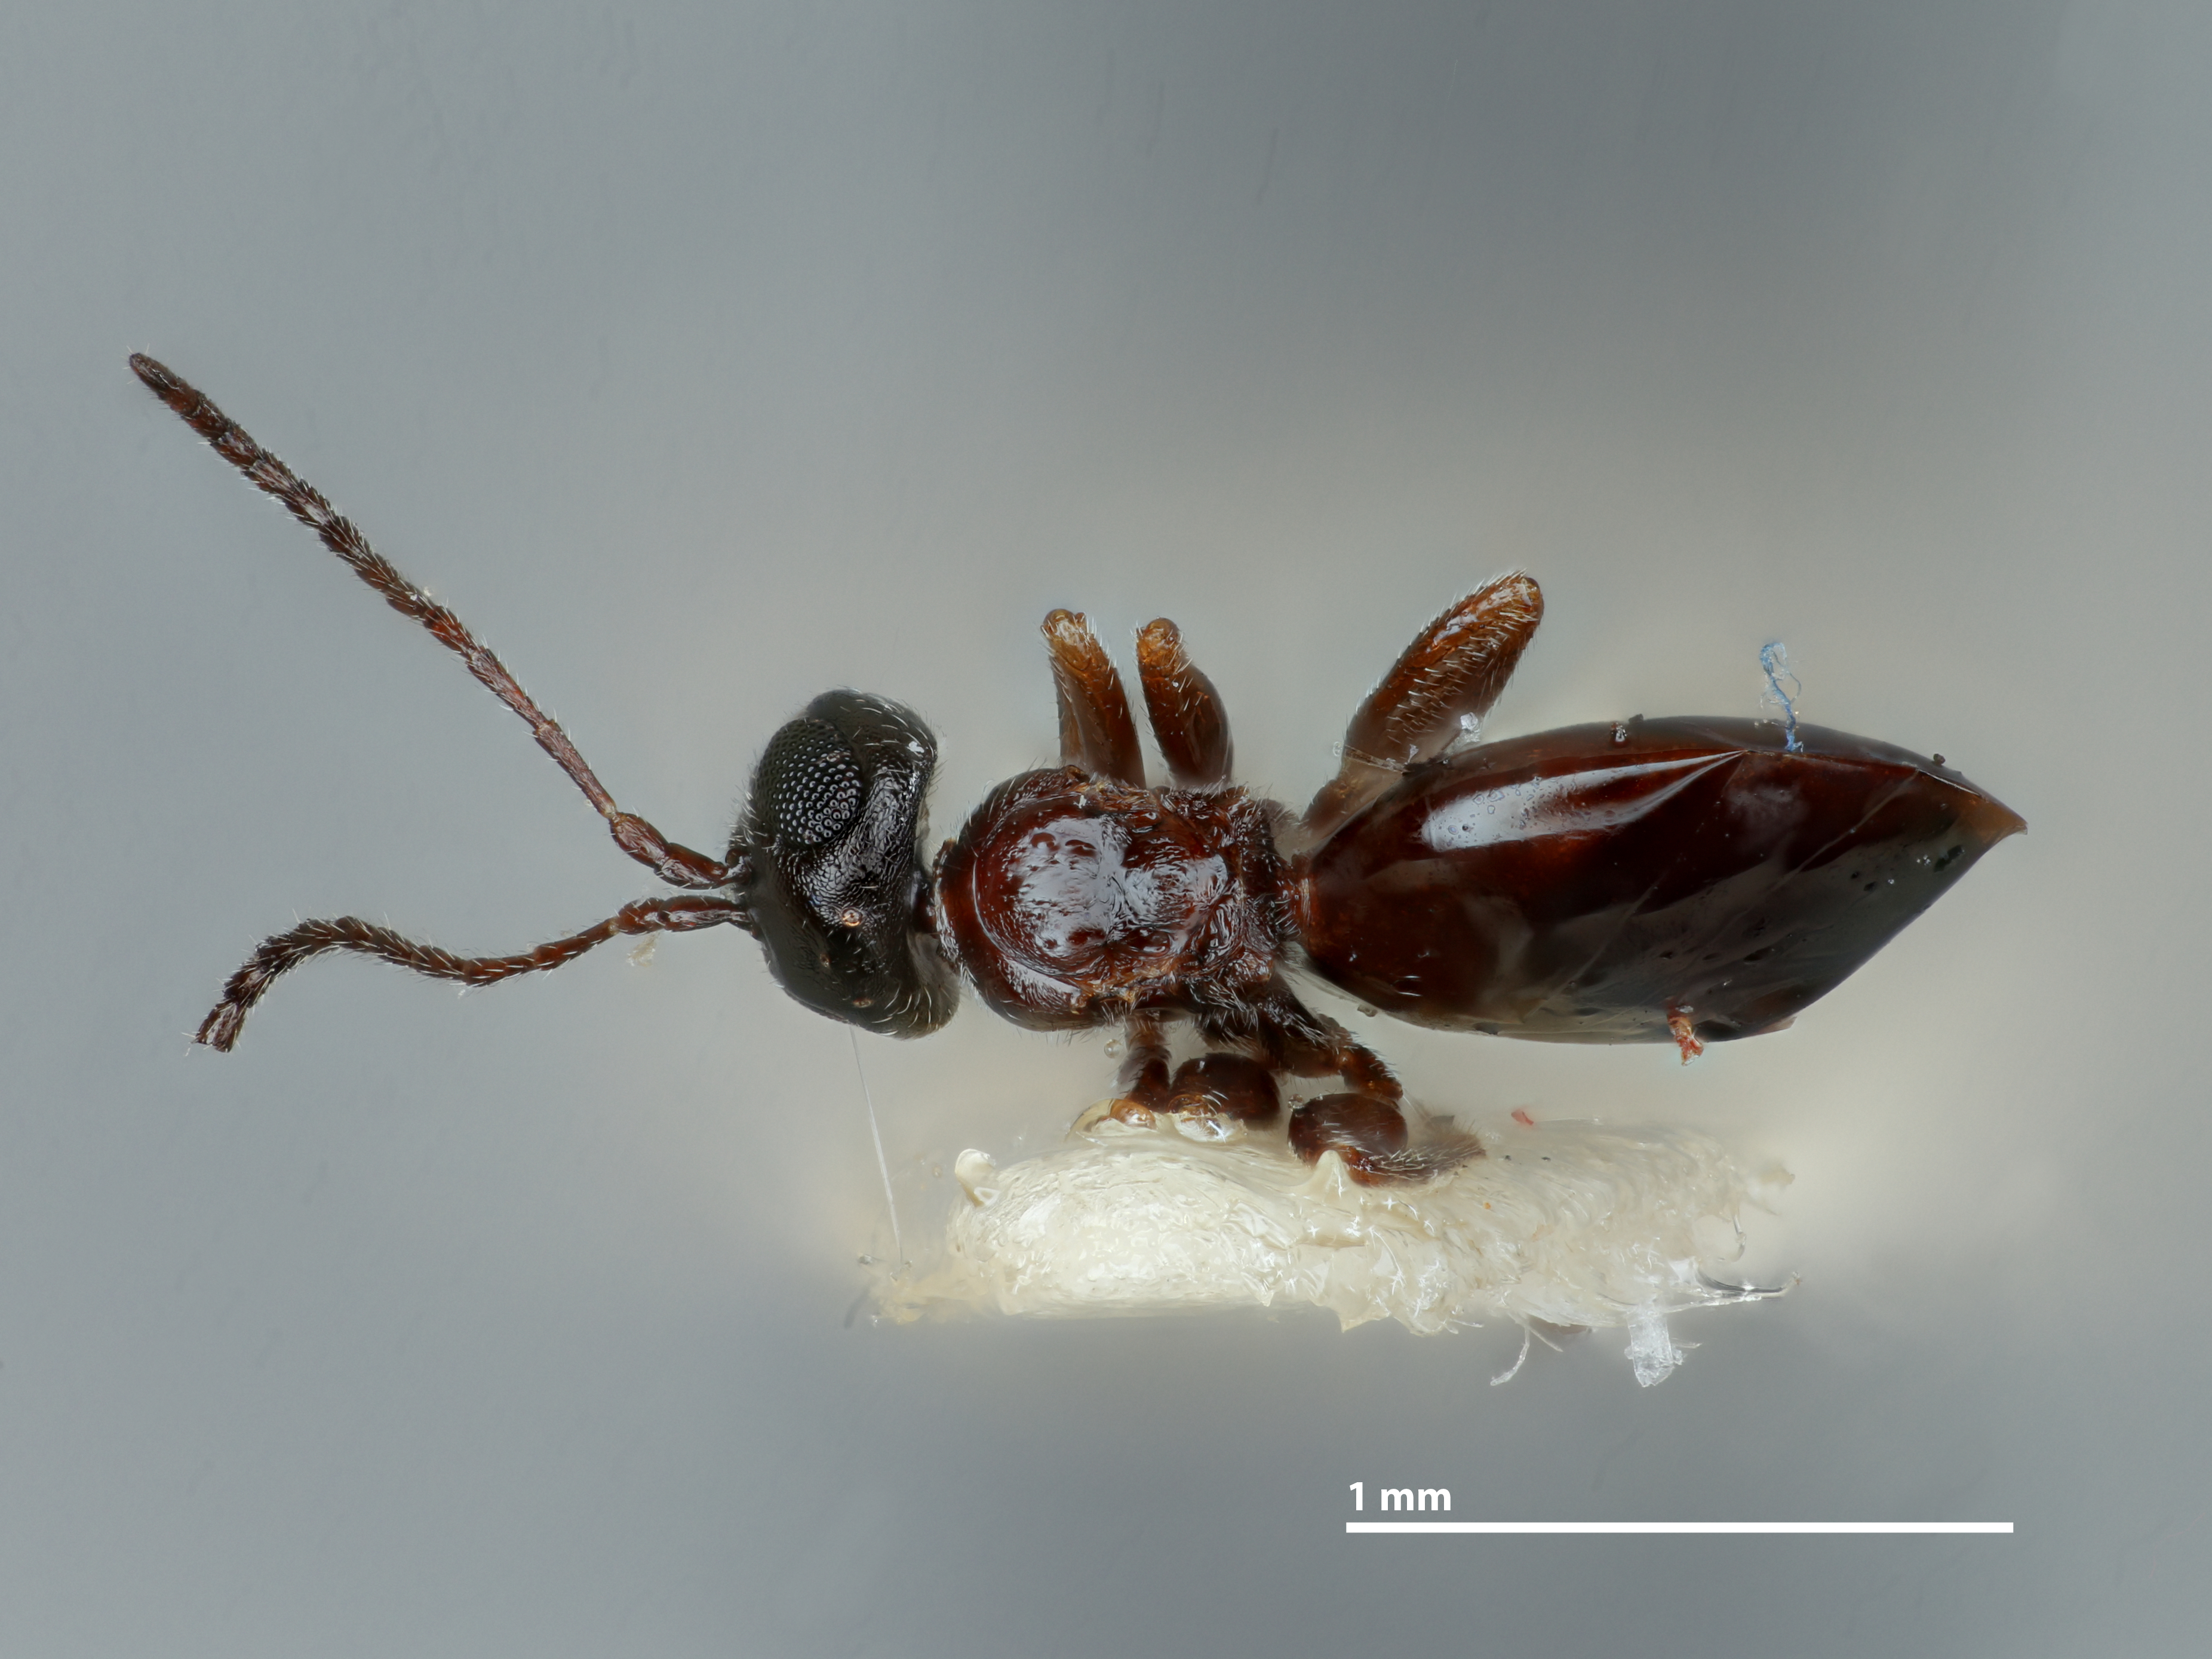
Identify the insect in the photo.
Euxystotera campanulatum
